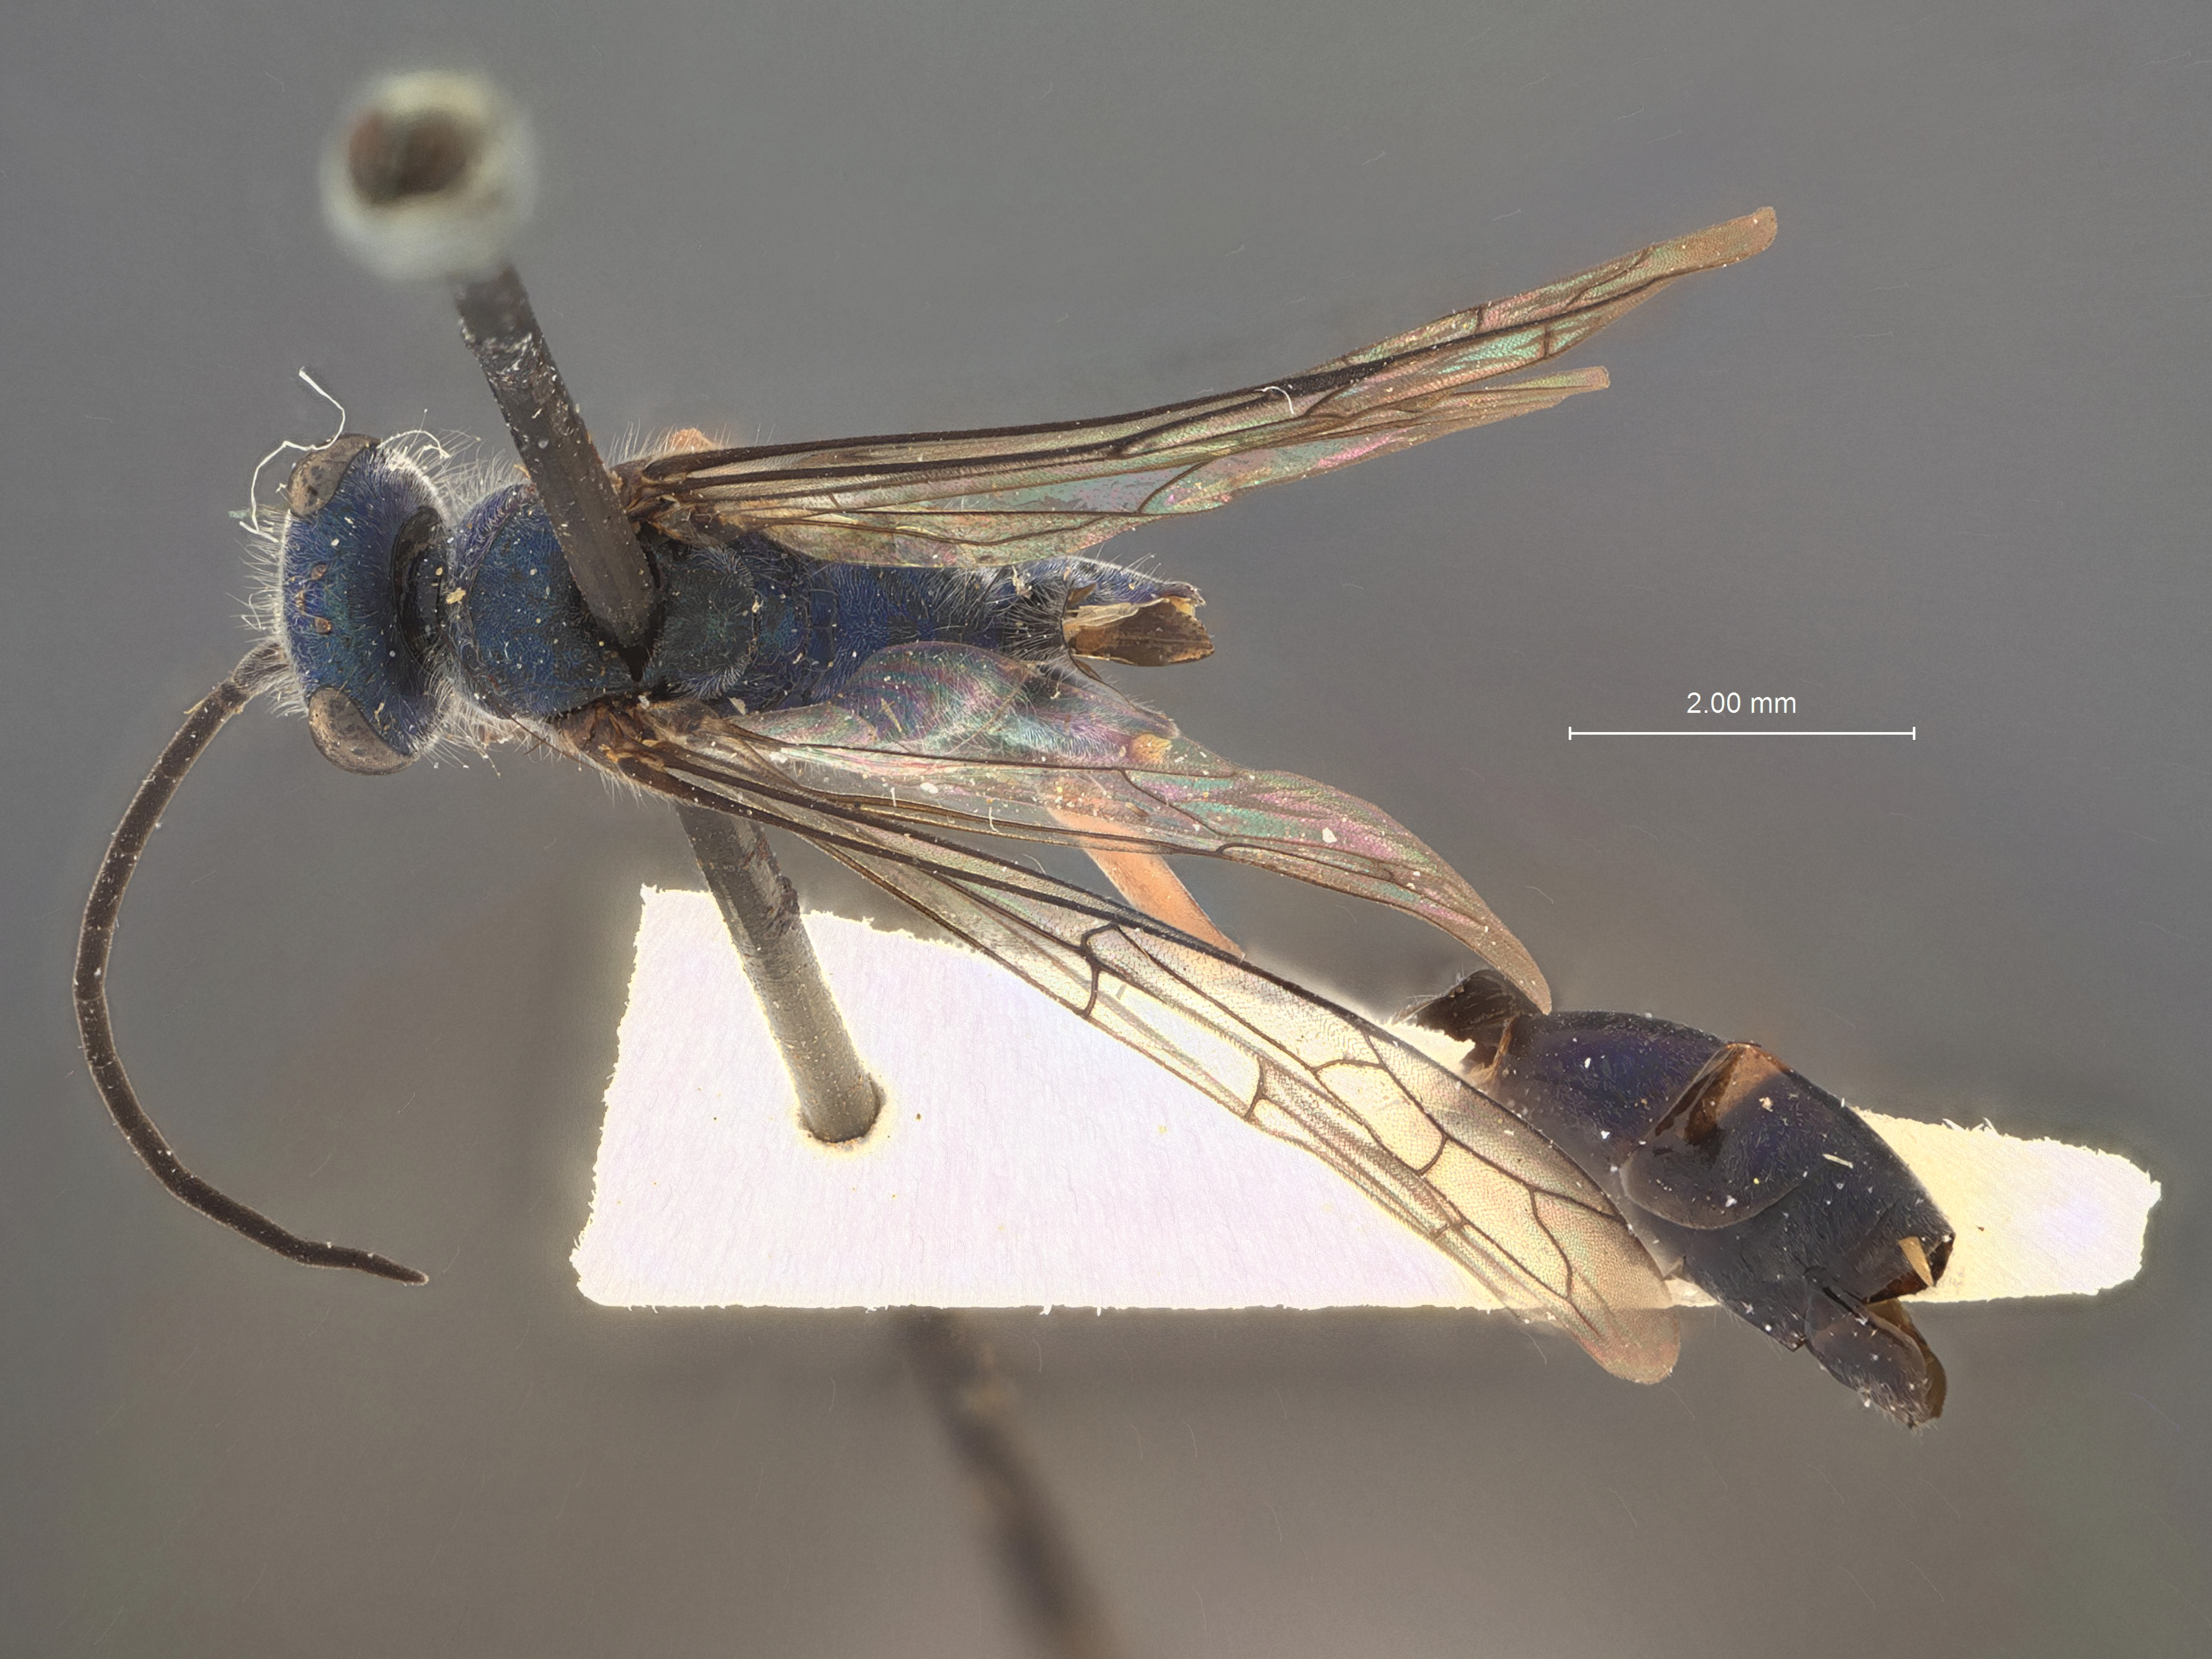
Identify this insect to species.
Auplopus amoenus
